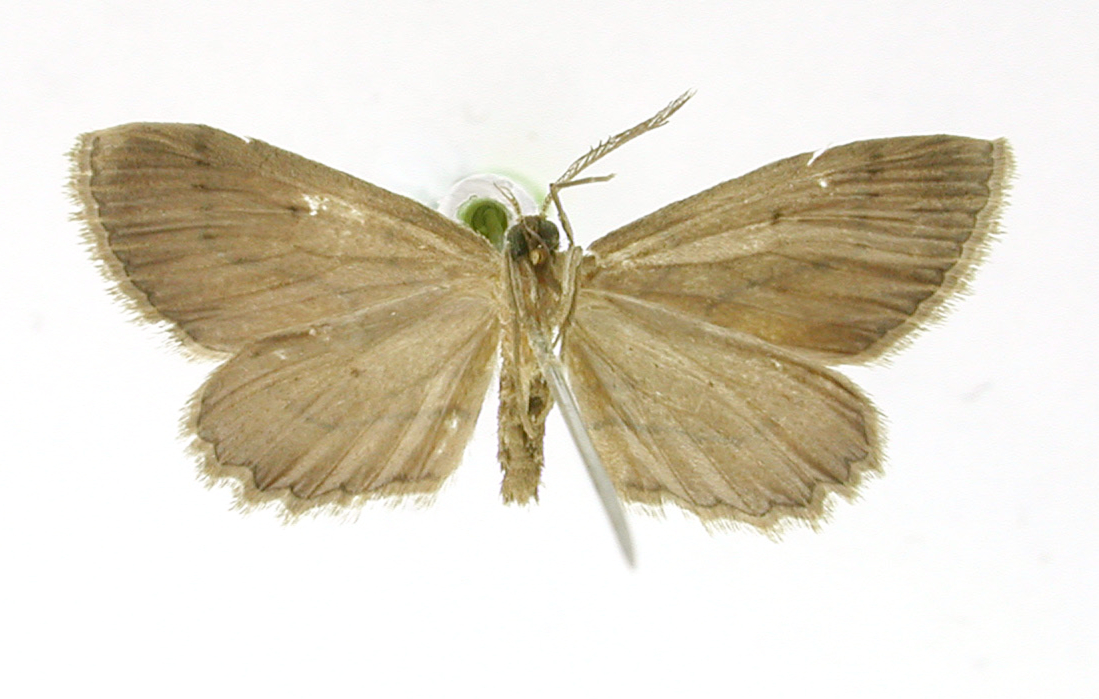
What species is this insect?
Stenalcidia nigrilineata
